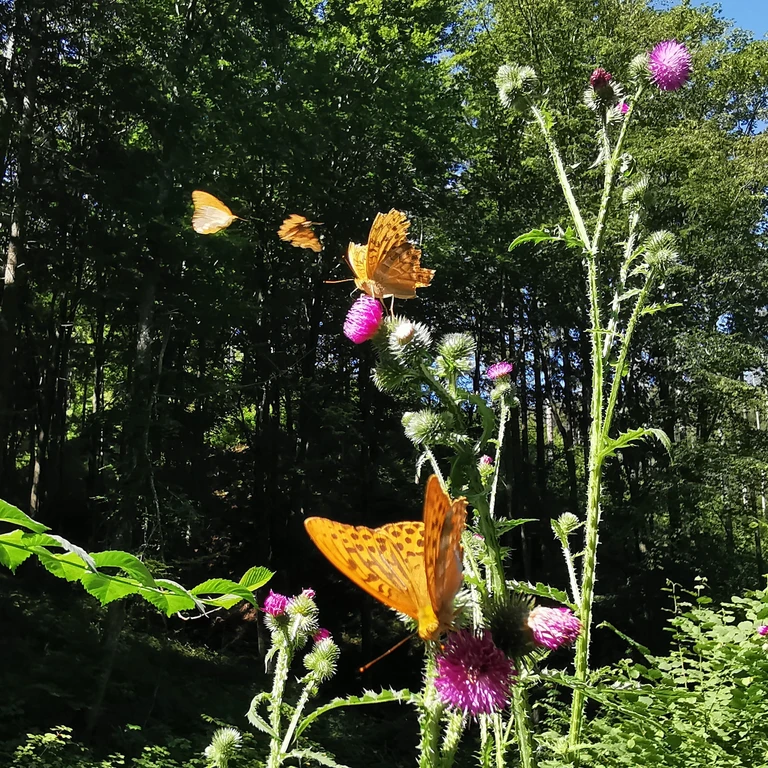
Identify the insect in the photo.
Argynnis paphia
